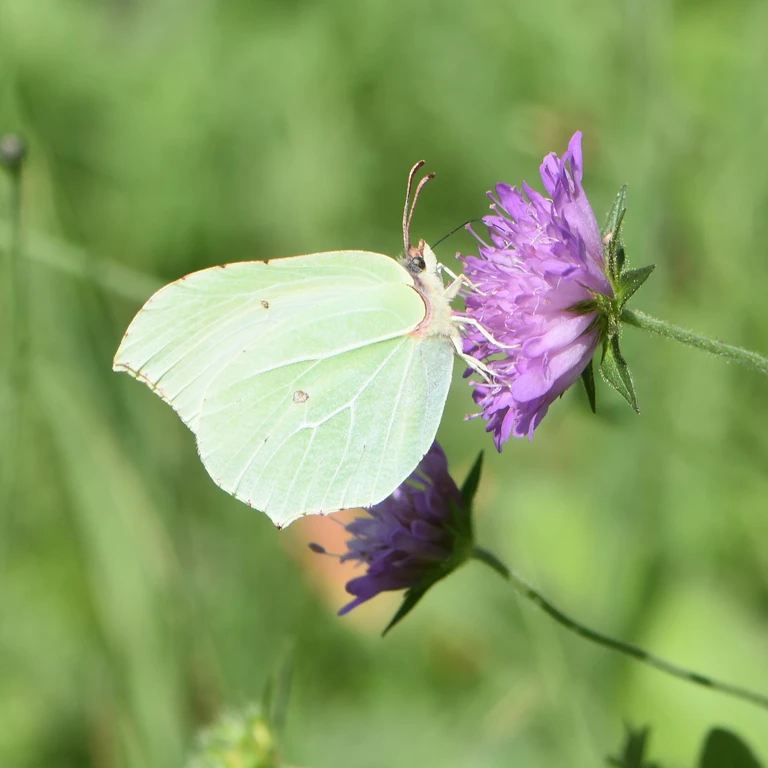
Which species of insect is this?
Gonepteryx rhamni
